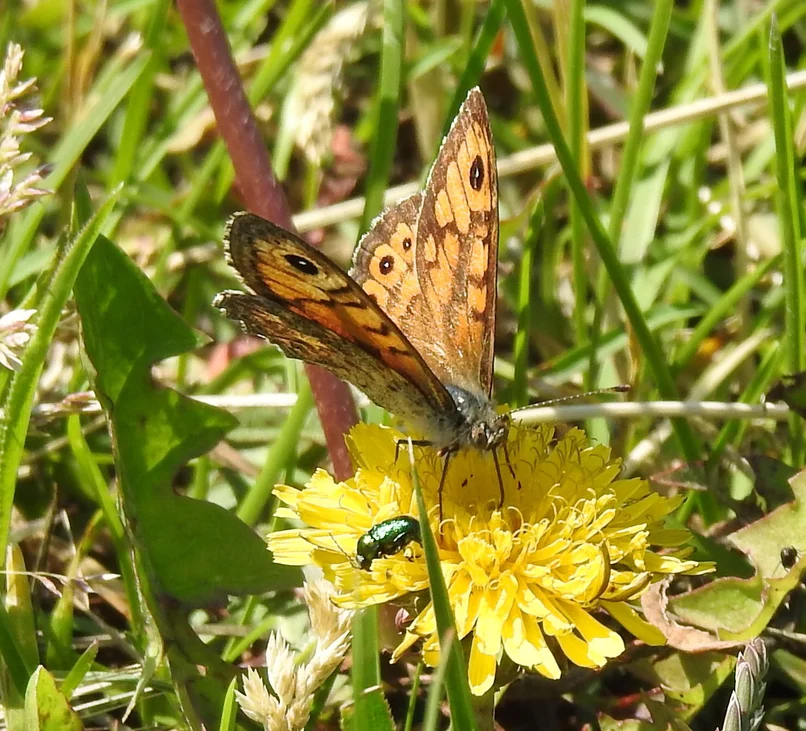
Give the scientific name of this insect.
Lasiommata megera (also Pararge megera)
